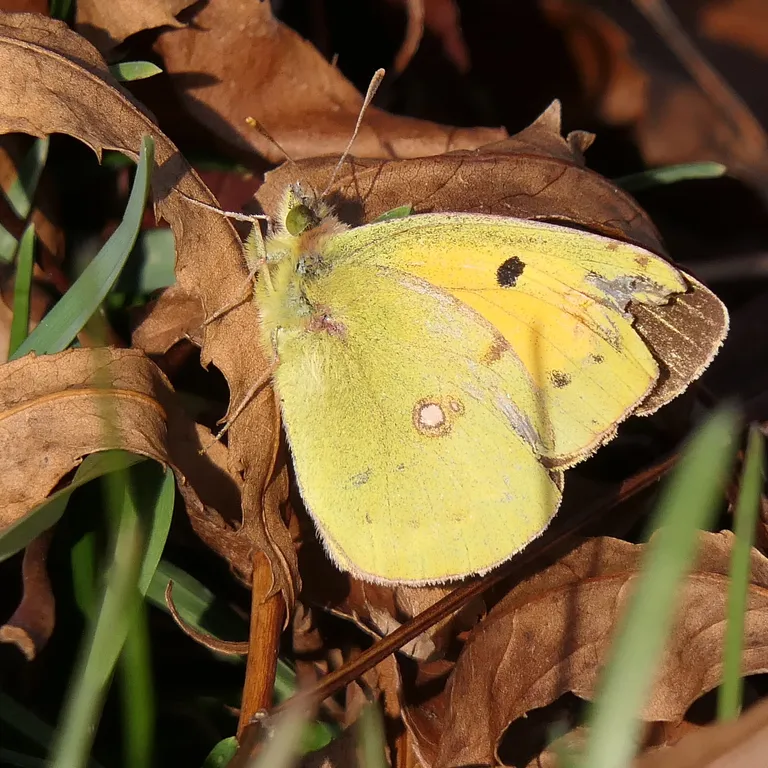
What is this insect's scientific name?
Colias croceus
